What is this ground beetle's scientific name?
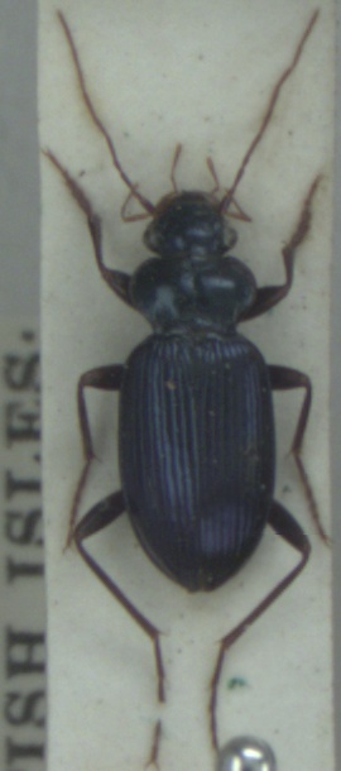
Leistus spinibarbis
